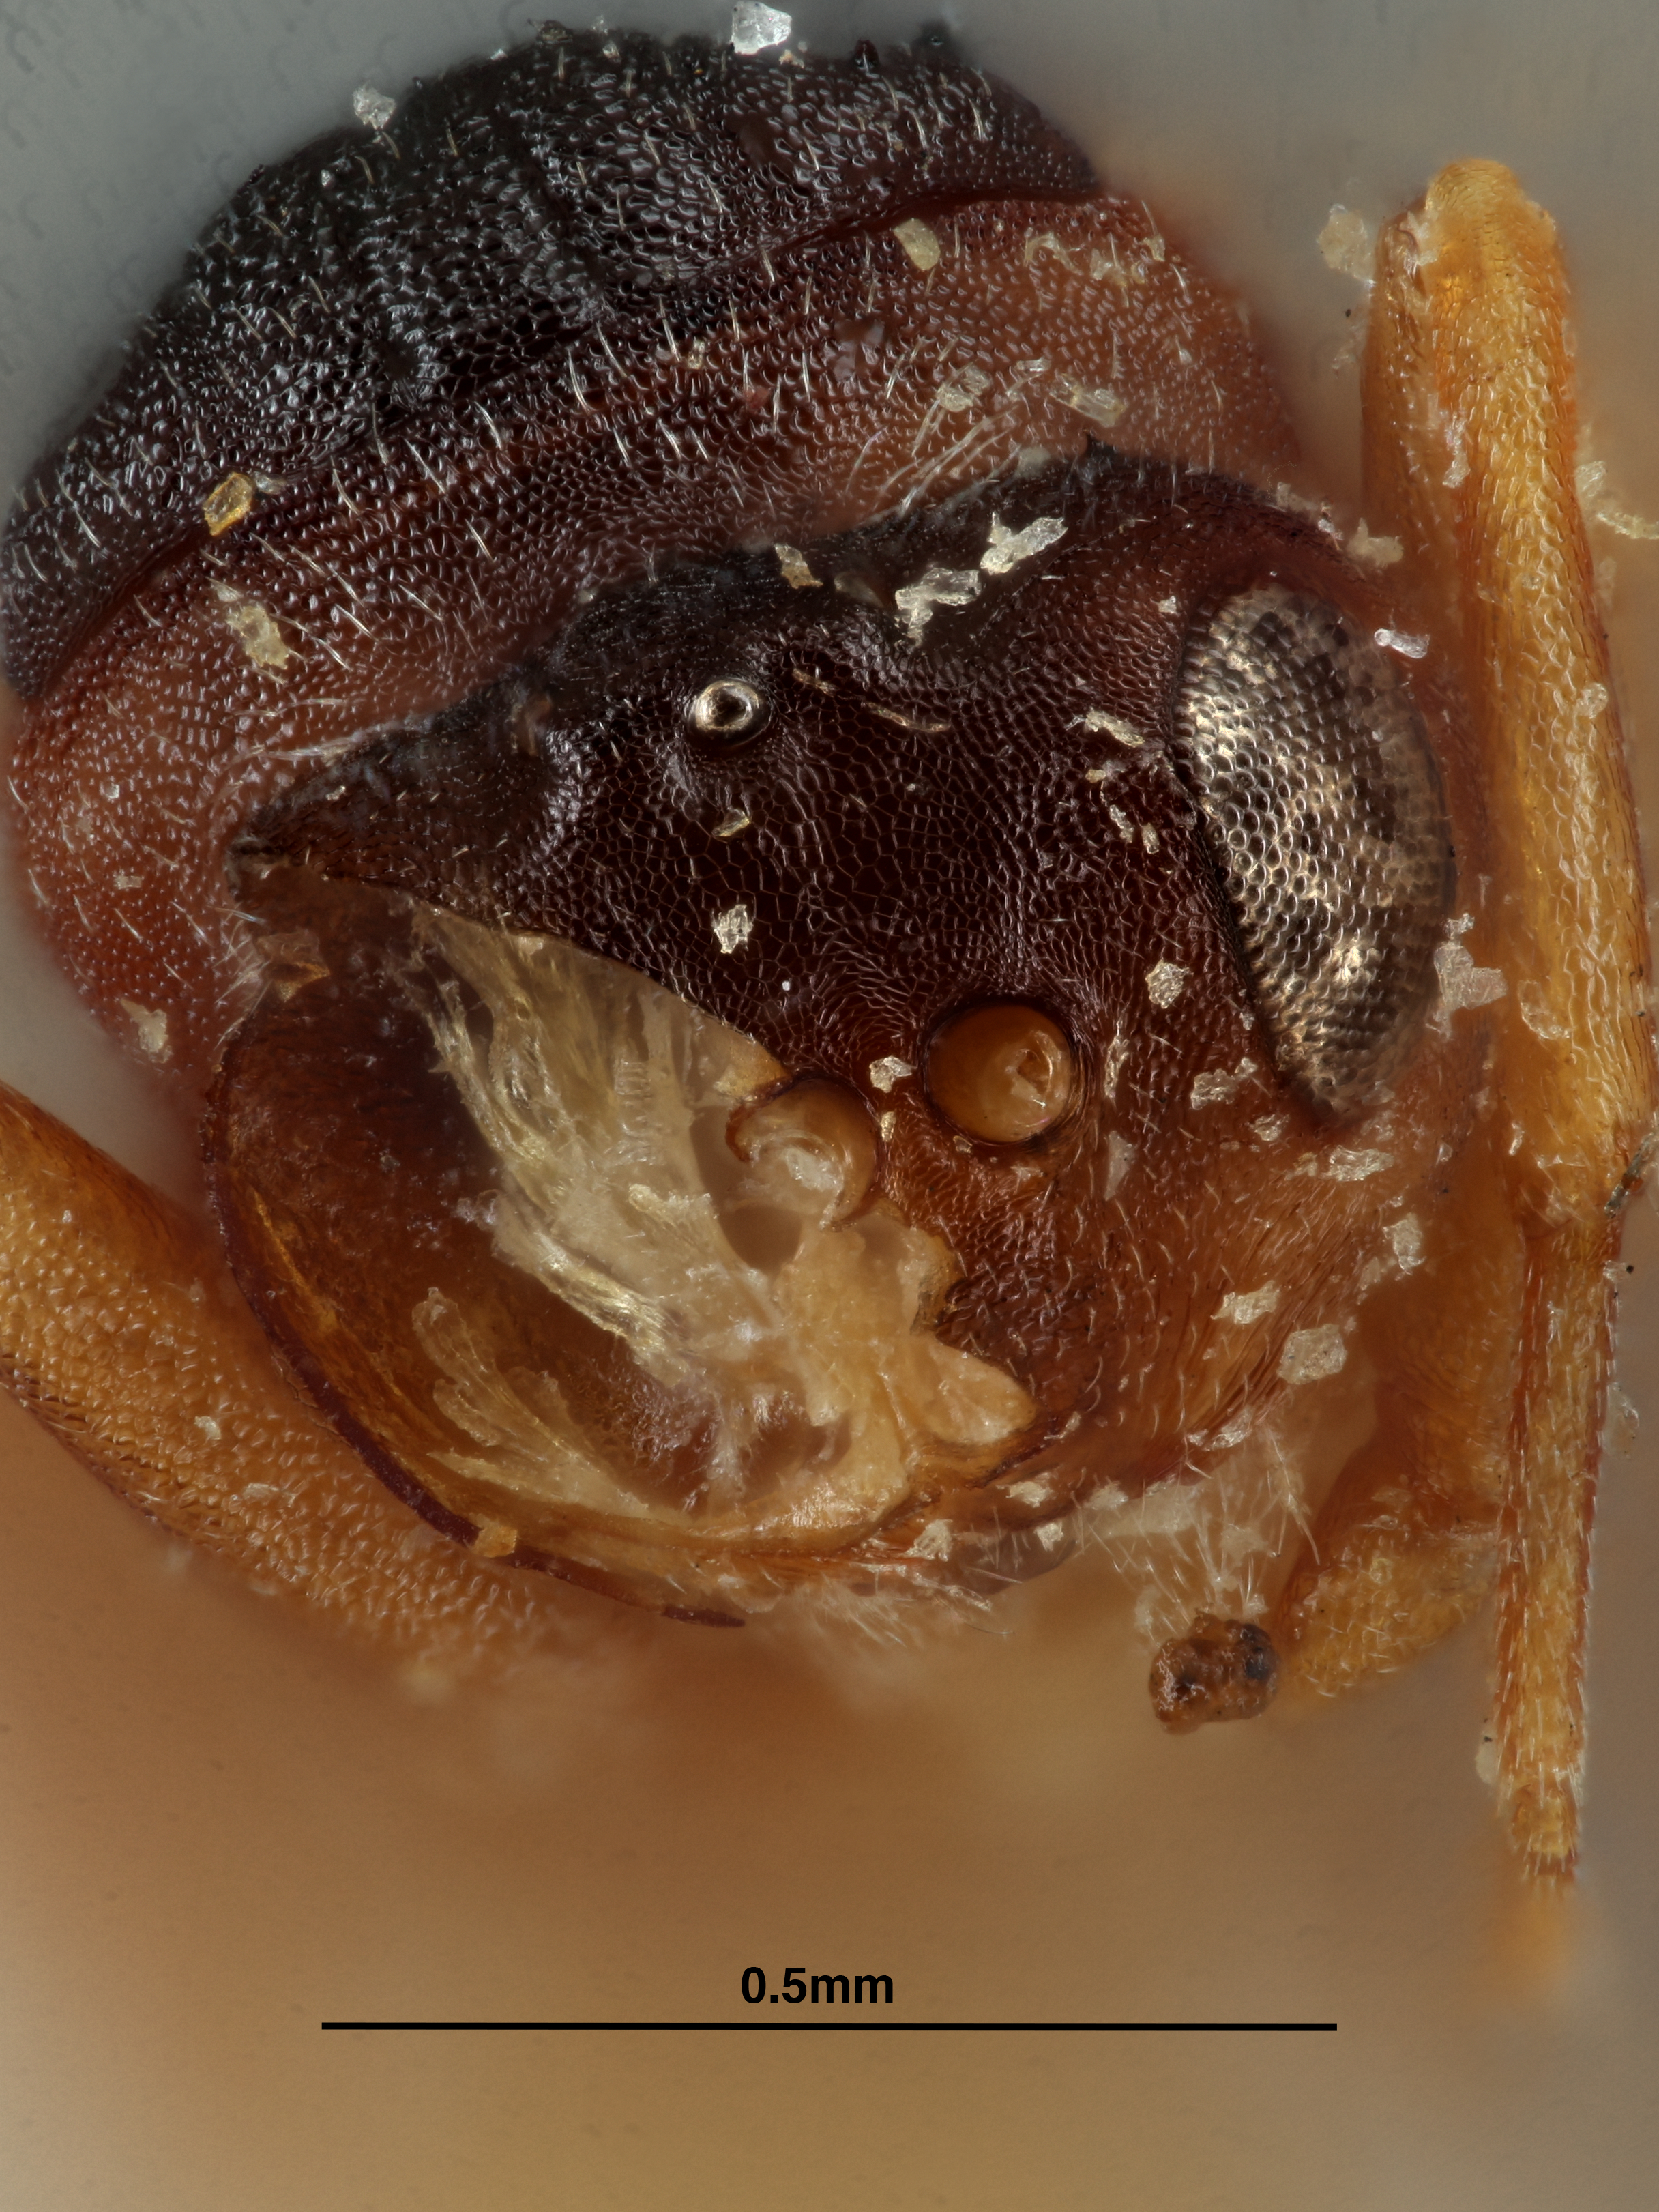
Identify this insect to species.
Antistrophus rufus
